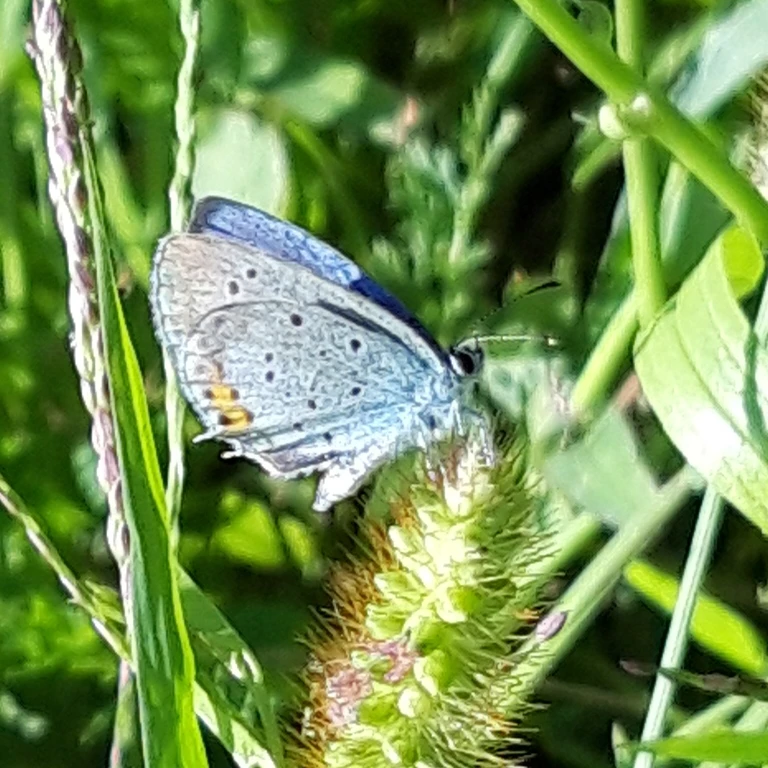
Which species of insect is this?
Cupido argiades (also Elkalyce argiades)
